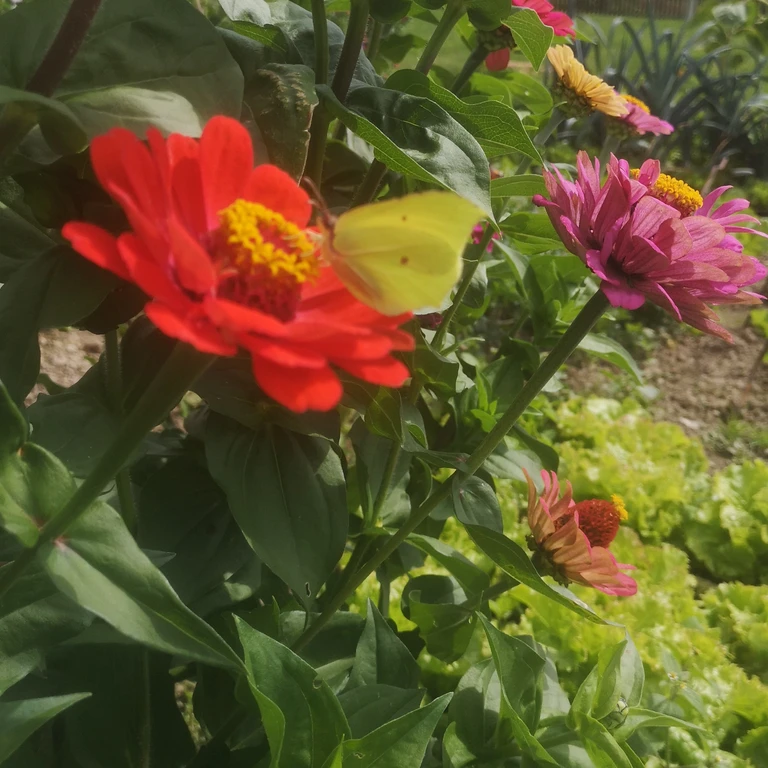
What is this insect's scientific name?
Gonepteryx rhamni
